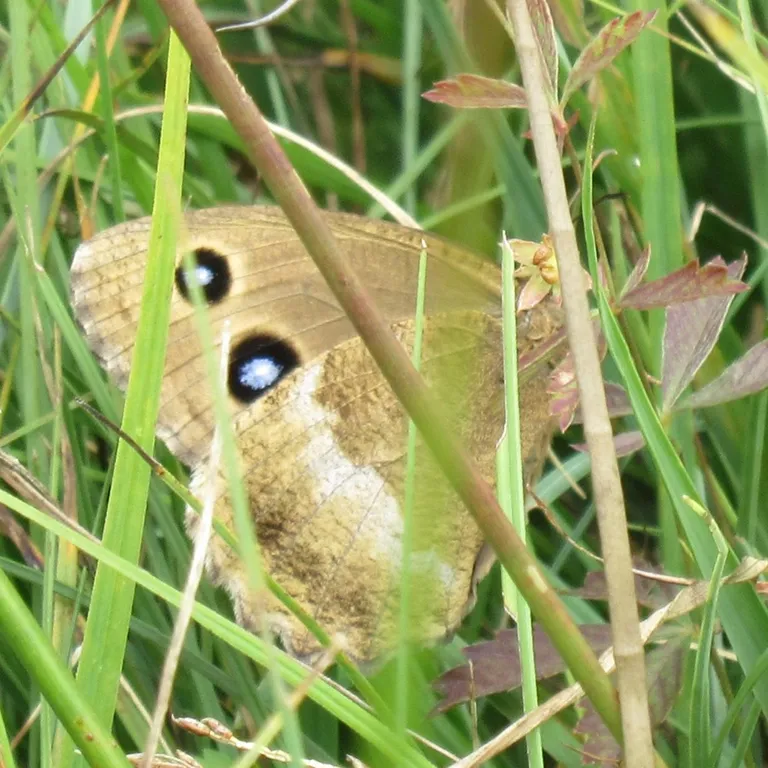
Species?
Minois dryas
